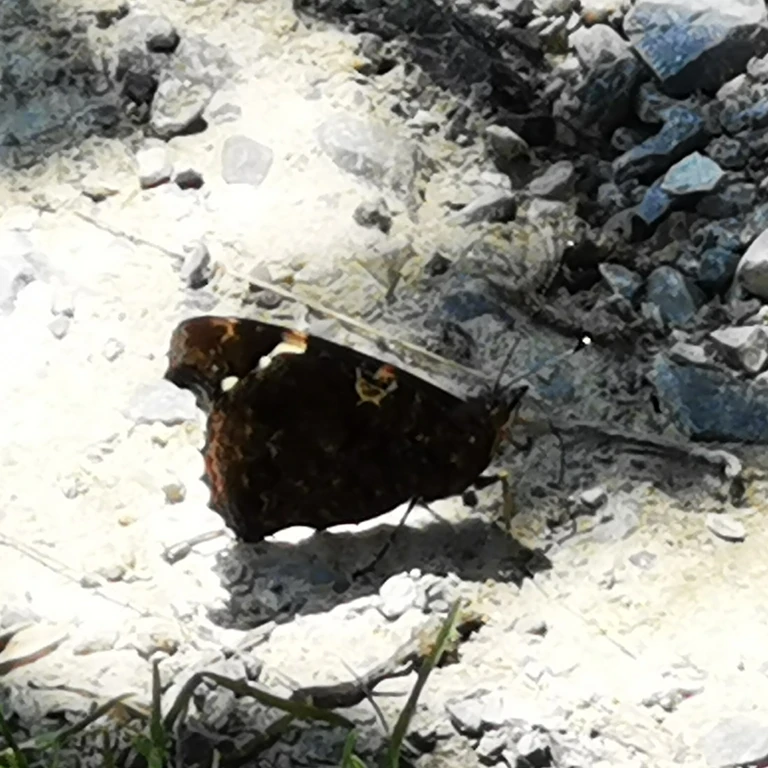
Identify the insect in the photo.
Vanessa atalanta
